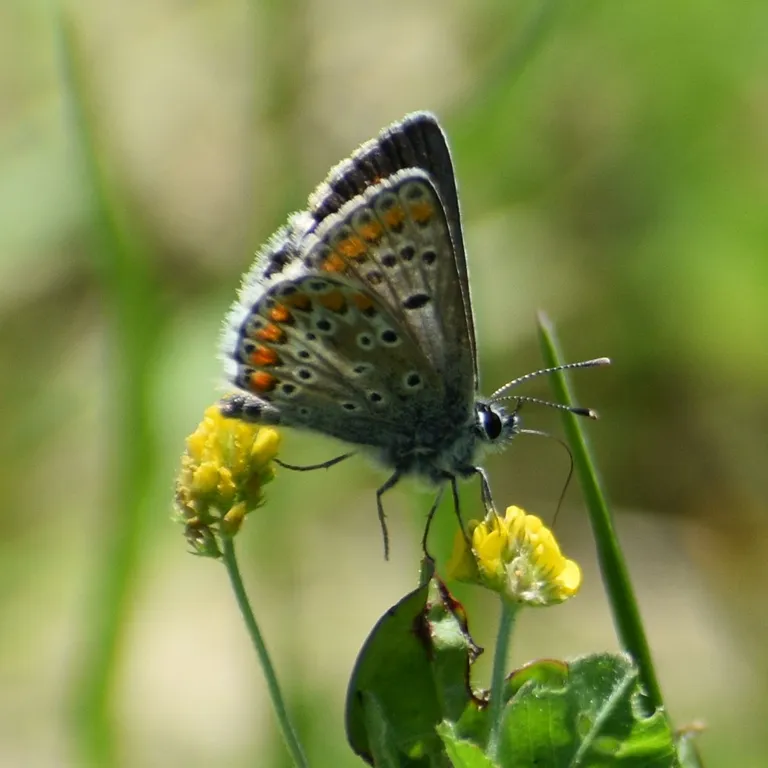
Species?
Aricia agestis/artaxerxes
